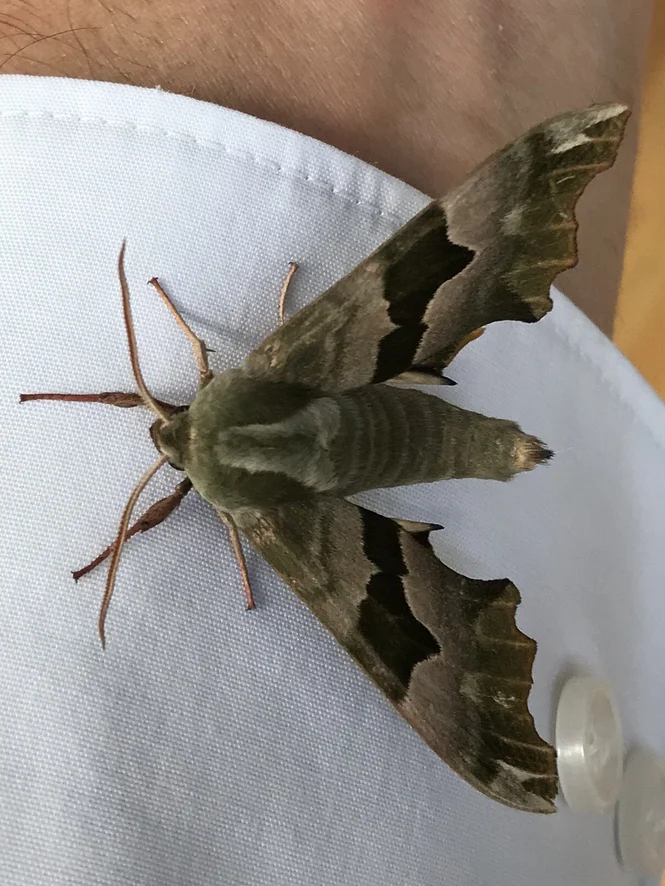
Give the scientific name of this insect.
Mimas tiliae
